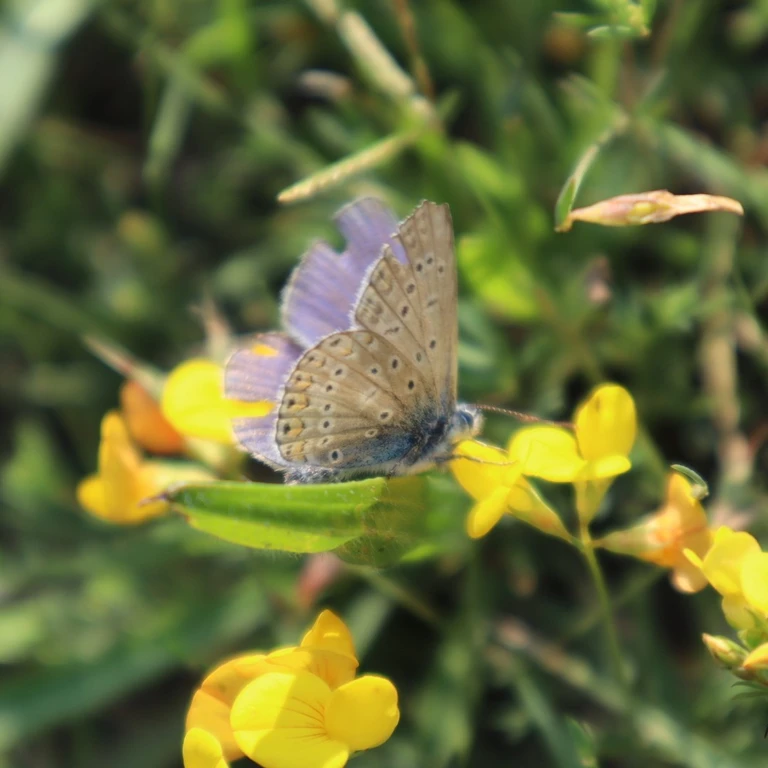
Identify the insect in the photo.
Polyommatus icarus
